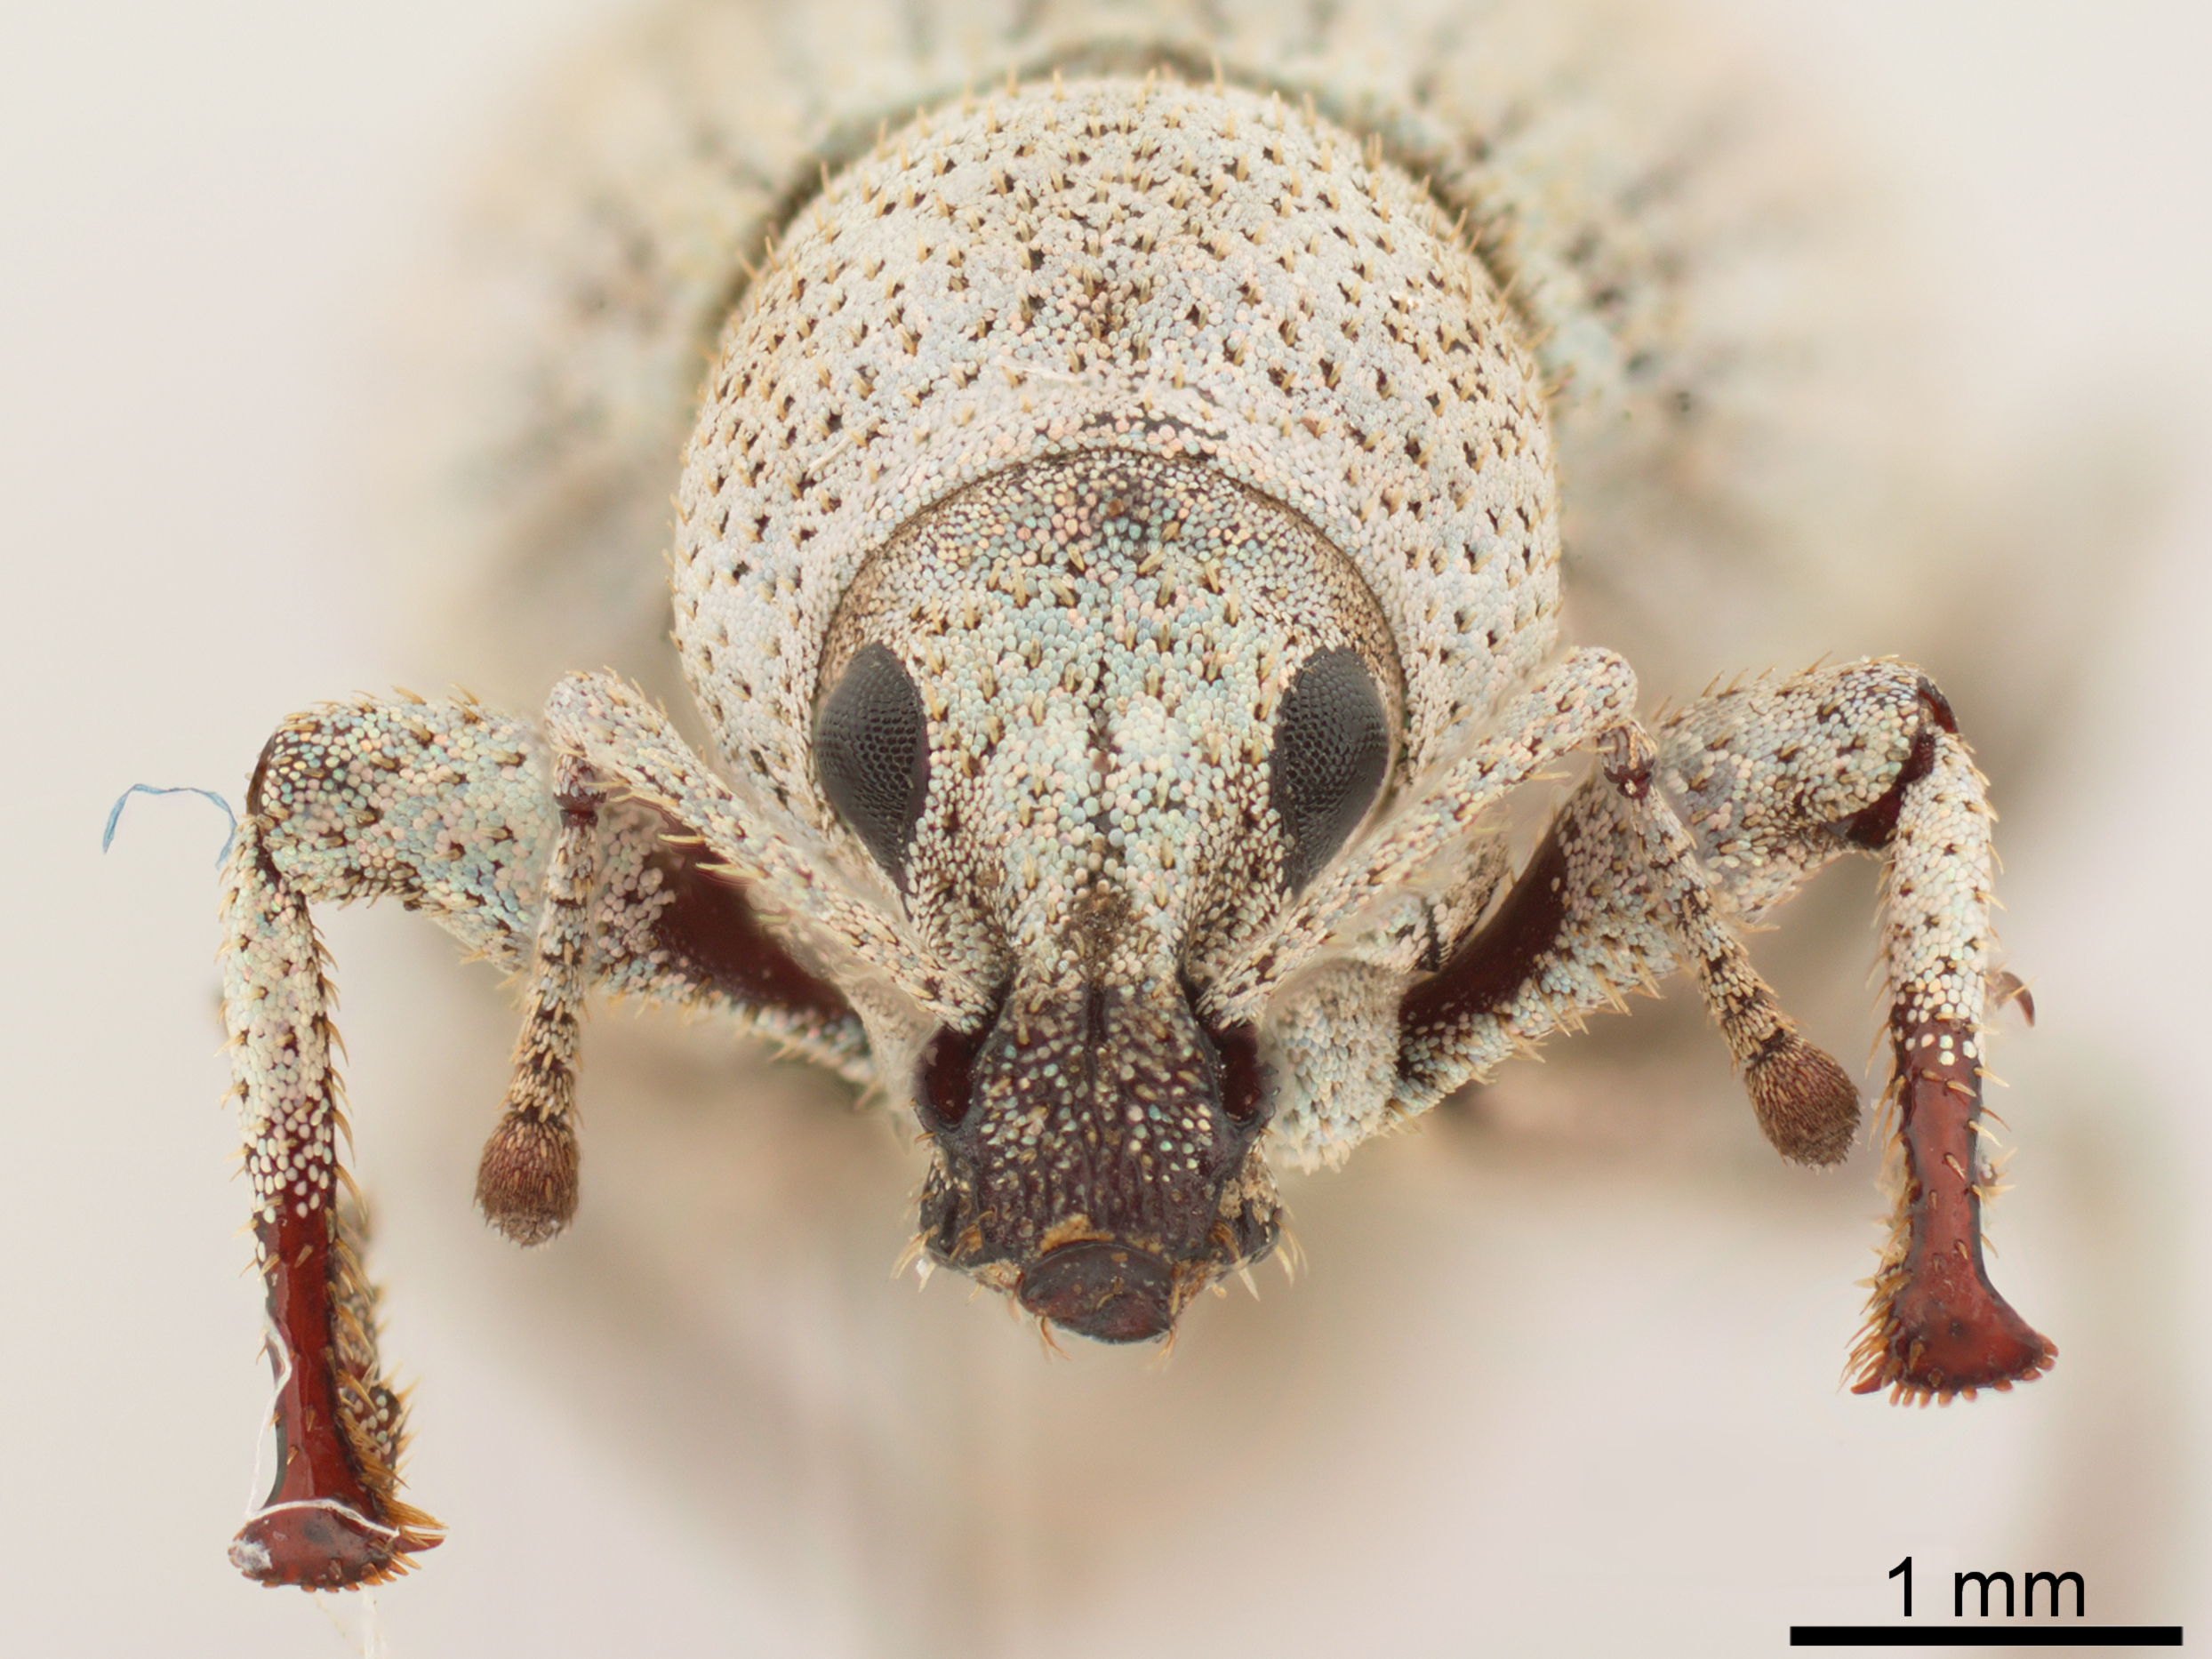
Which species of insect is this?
Agraphus bellicus
